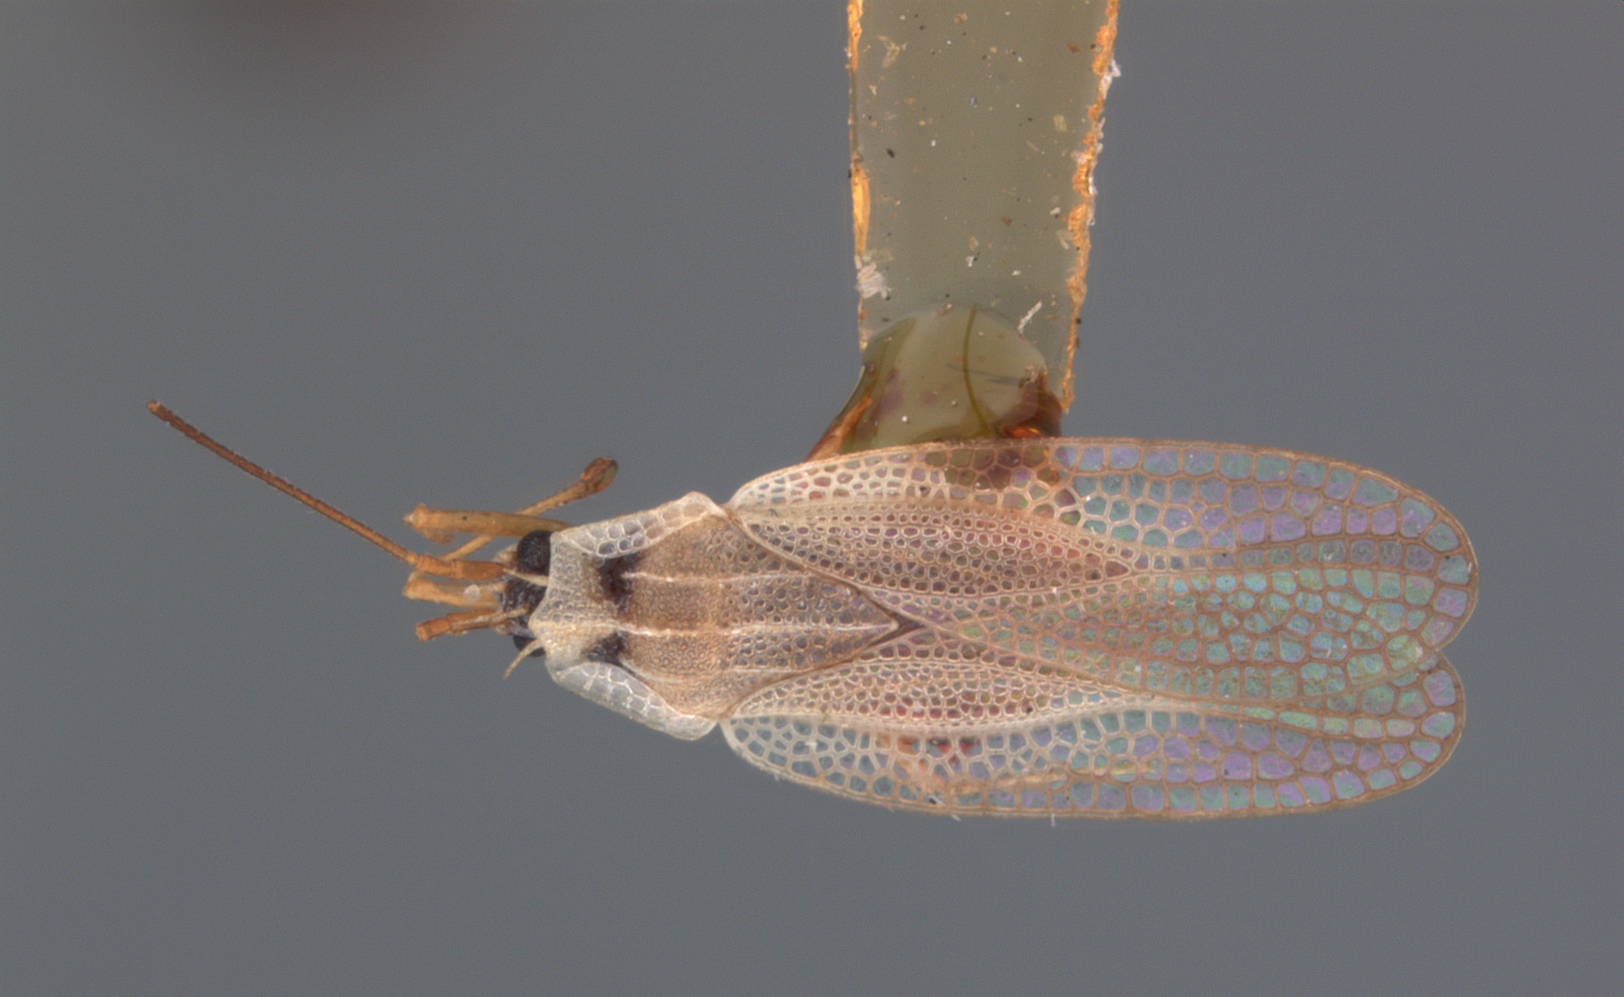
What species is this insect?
Leptodictya bambusae
